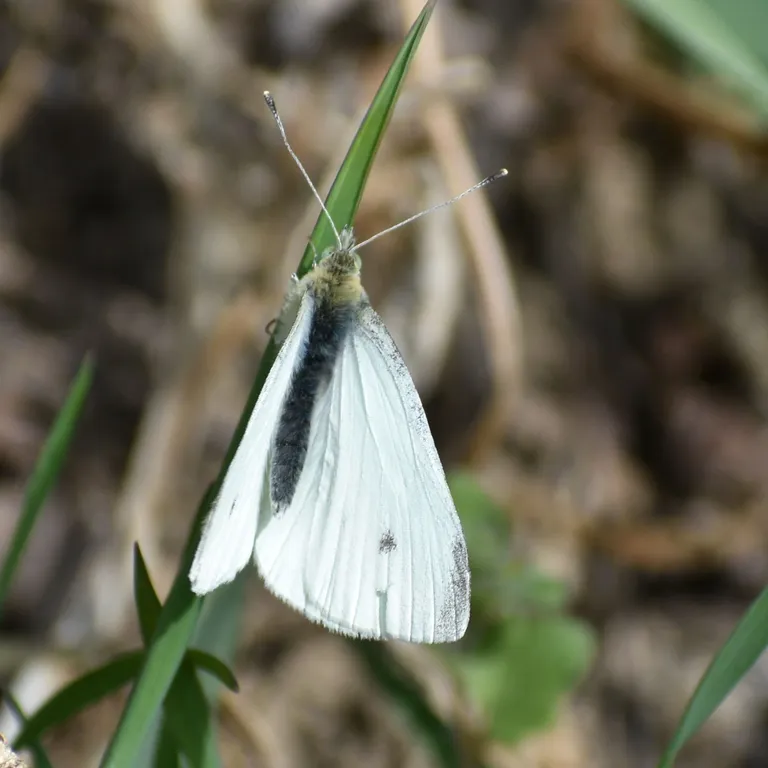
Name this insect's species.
Pieris rapae
